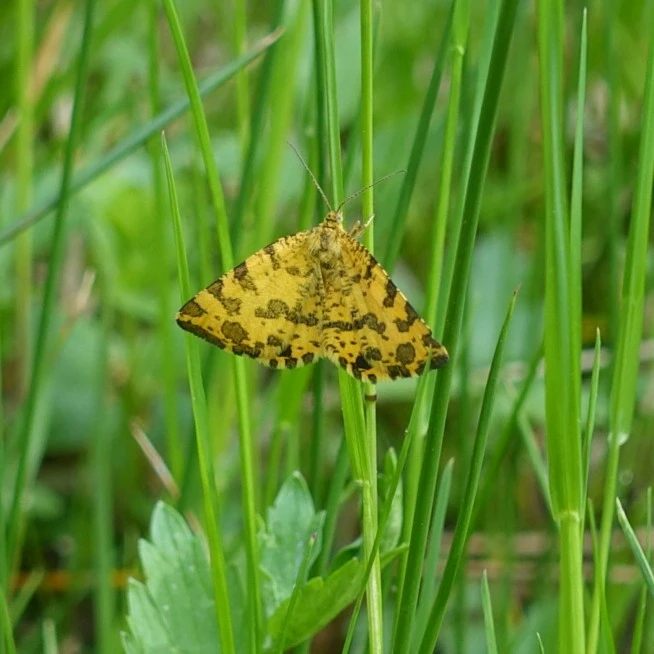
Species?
Pseudopanthera macularia
